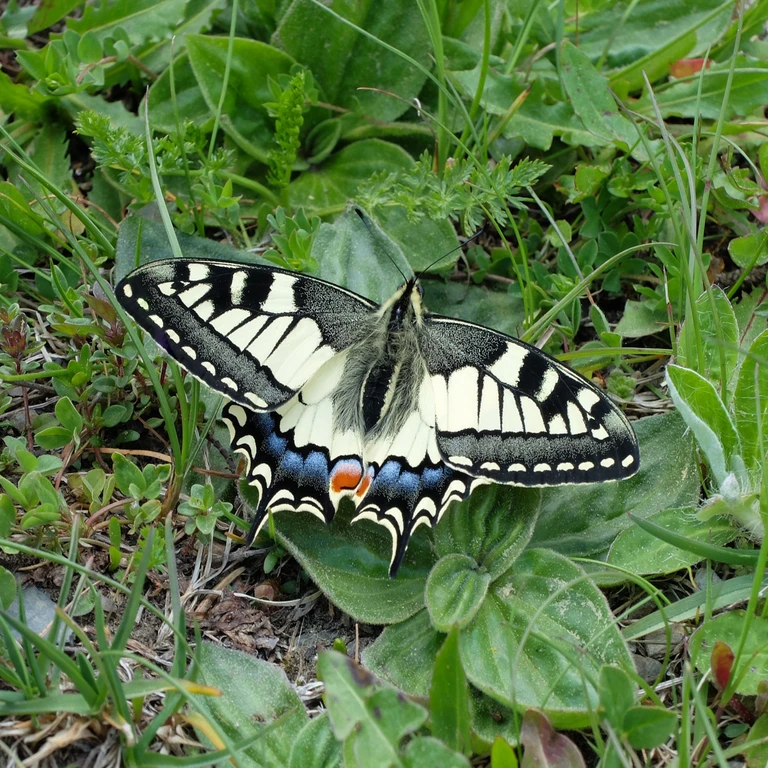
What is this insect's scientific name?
Papilio machaon
